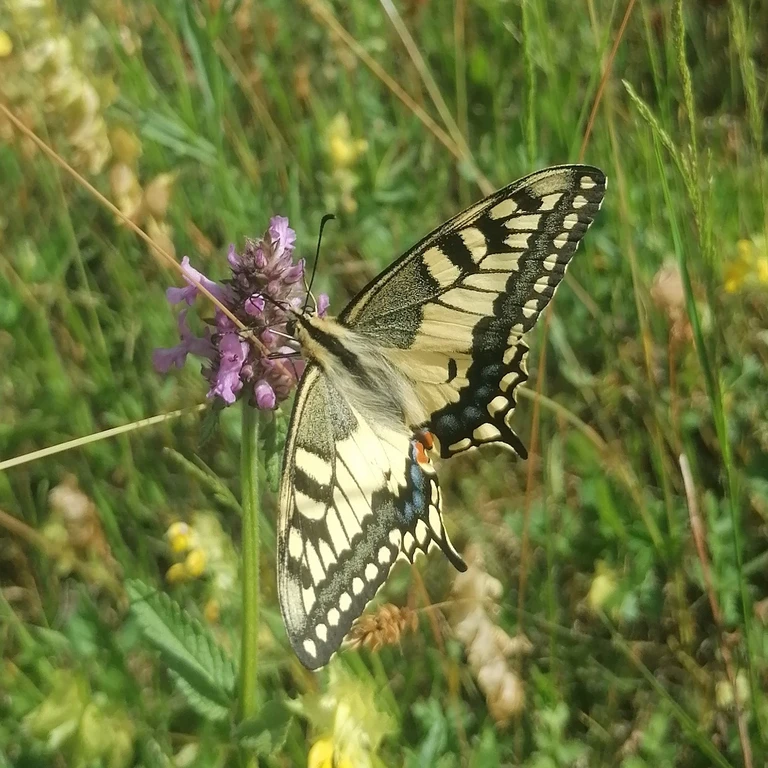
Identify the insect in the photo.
Papilio machaon
